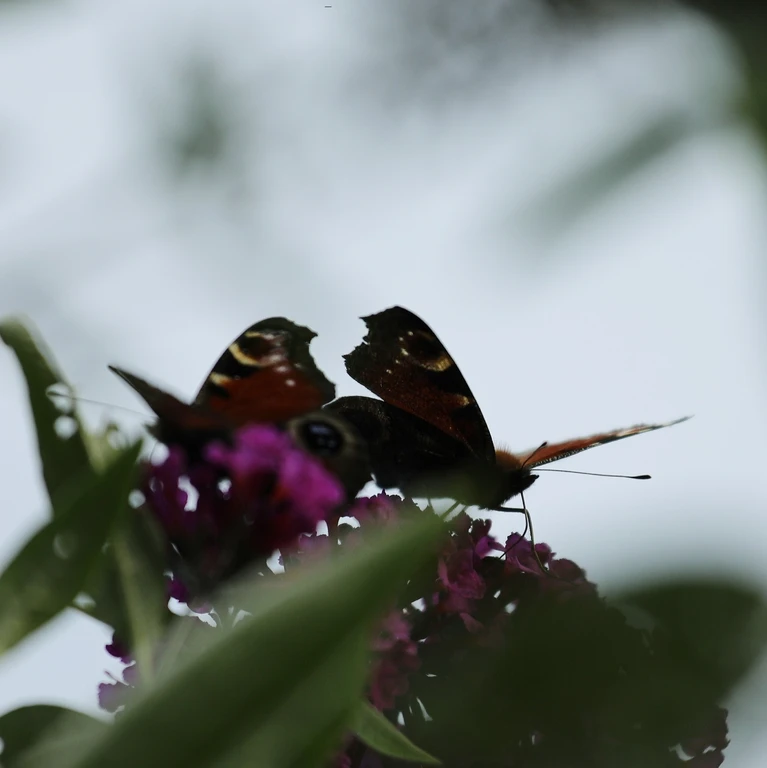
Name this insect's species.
Aglais io
